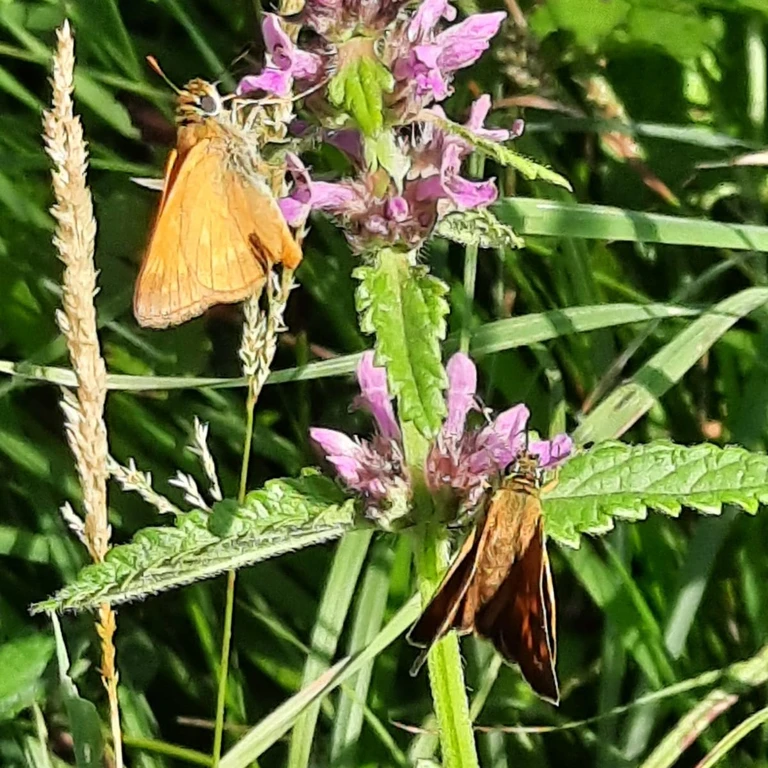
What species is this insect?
Ochlodes sylvanus (also Ochlodes venata)
